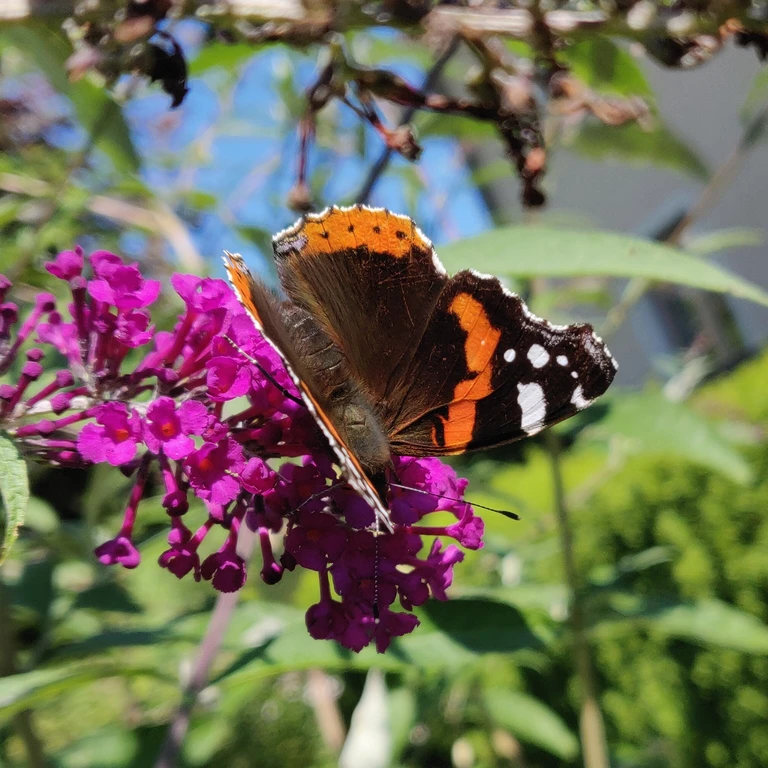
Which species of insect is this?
Vanessa atalanta
